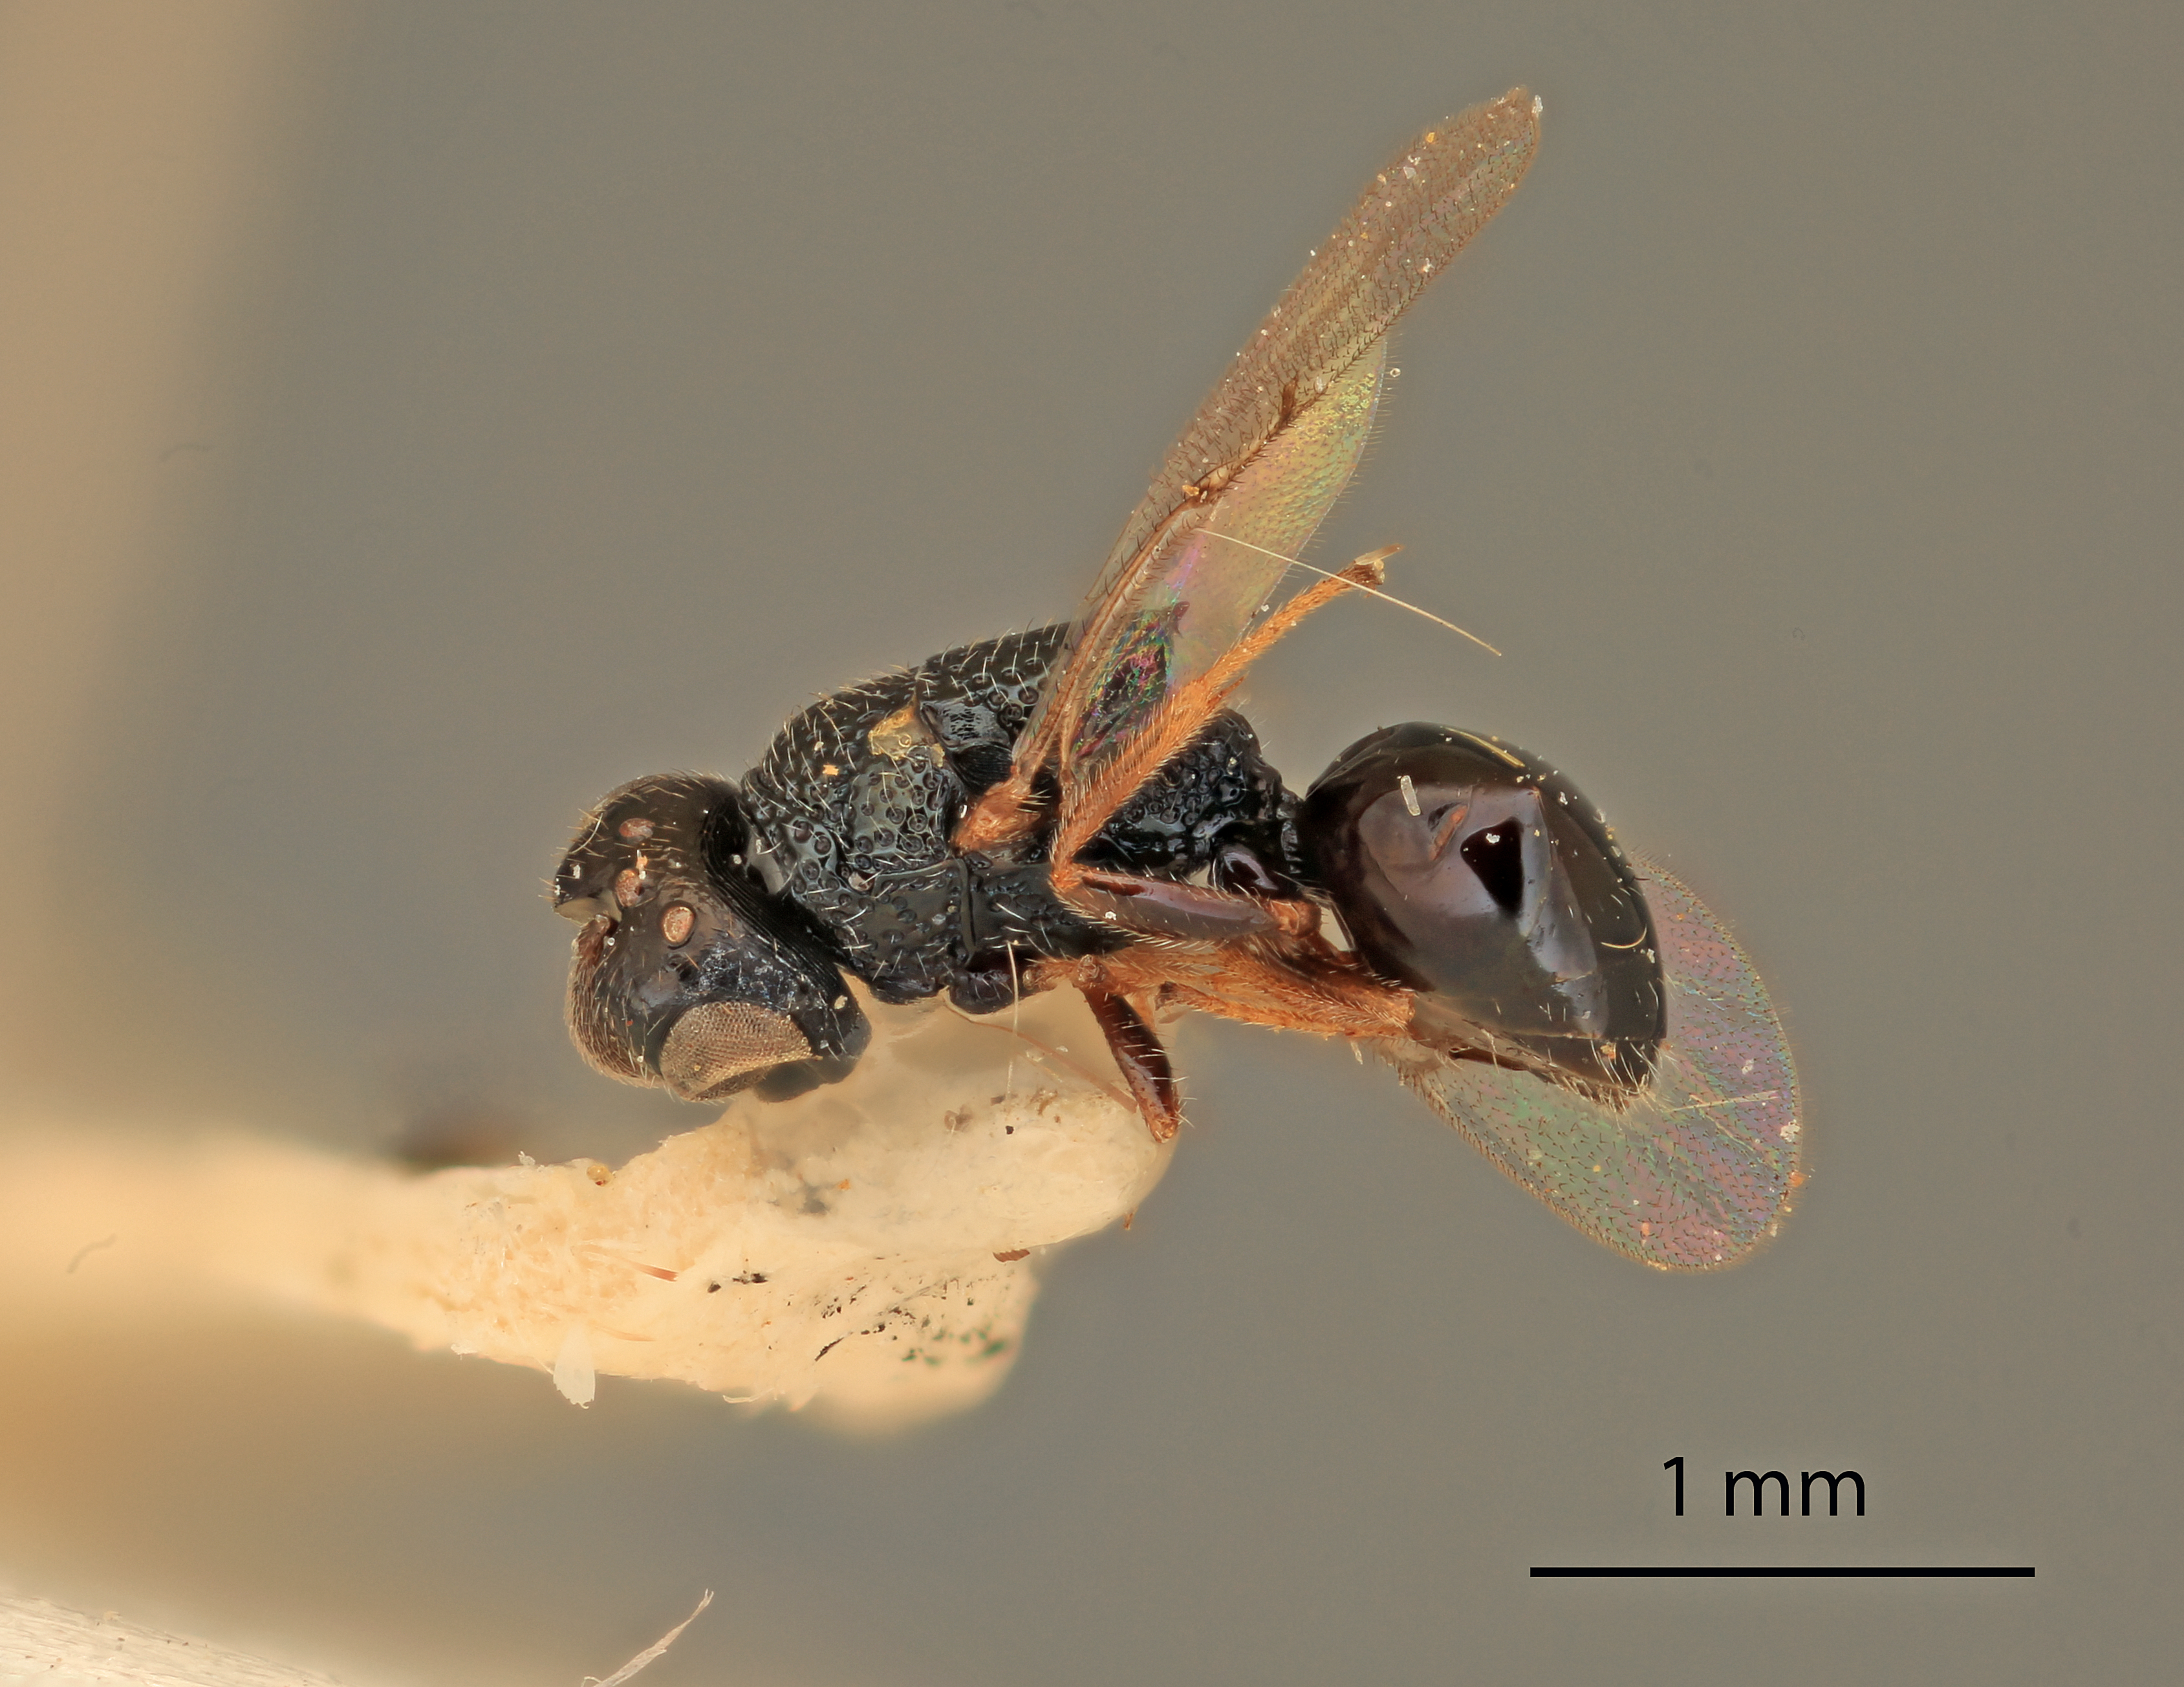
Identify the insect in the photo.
Monacon angustum
